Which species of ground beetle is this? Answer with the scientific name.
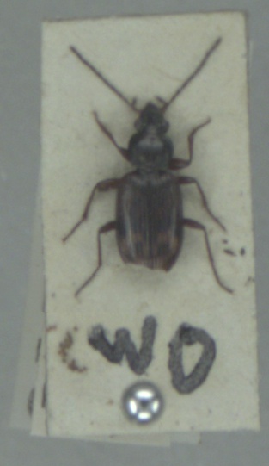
Bembidion dentellum
